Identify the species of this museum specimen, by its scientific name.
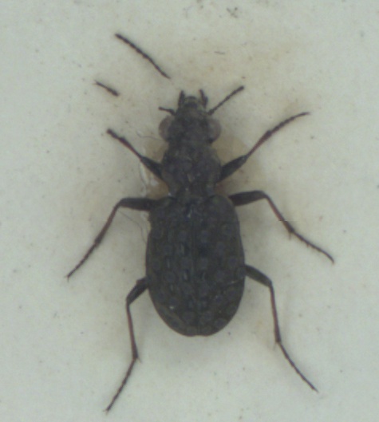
Elaphrus cupreus
